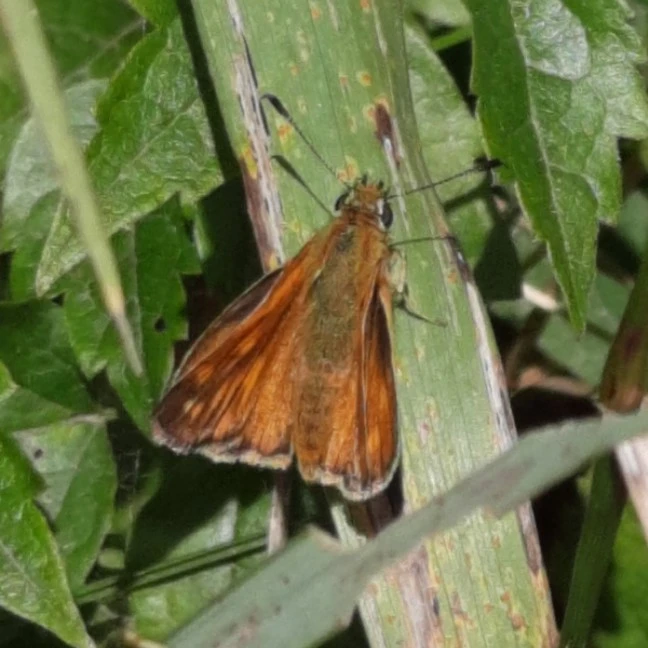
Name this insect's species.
Ochlodes sylvanus (also Ochlodes venata)
